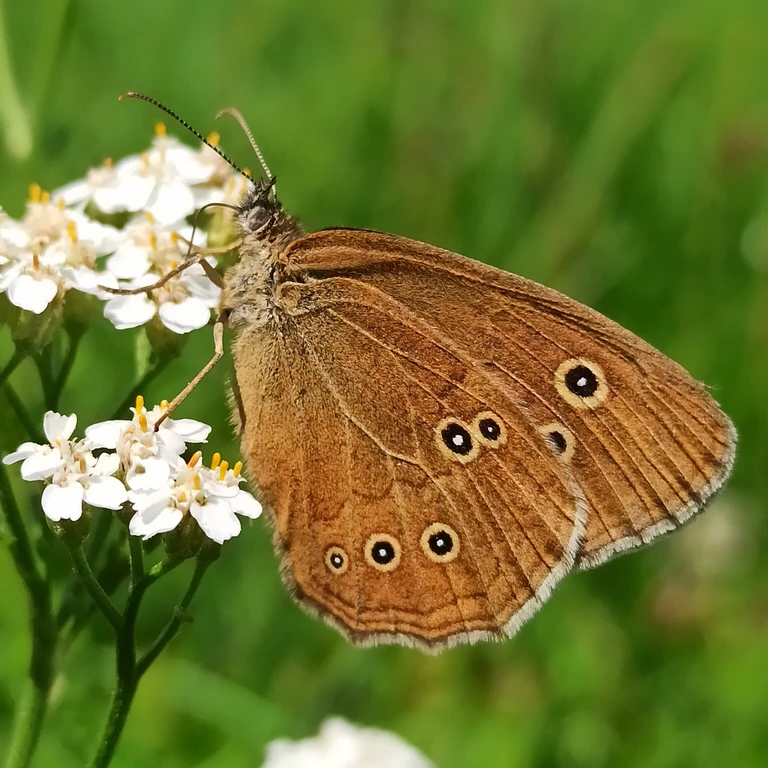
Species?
Aphantopus hyperantus
